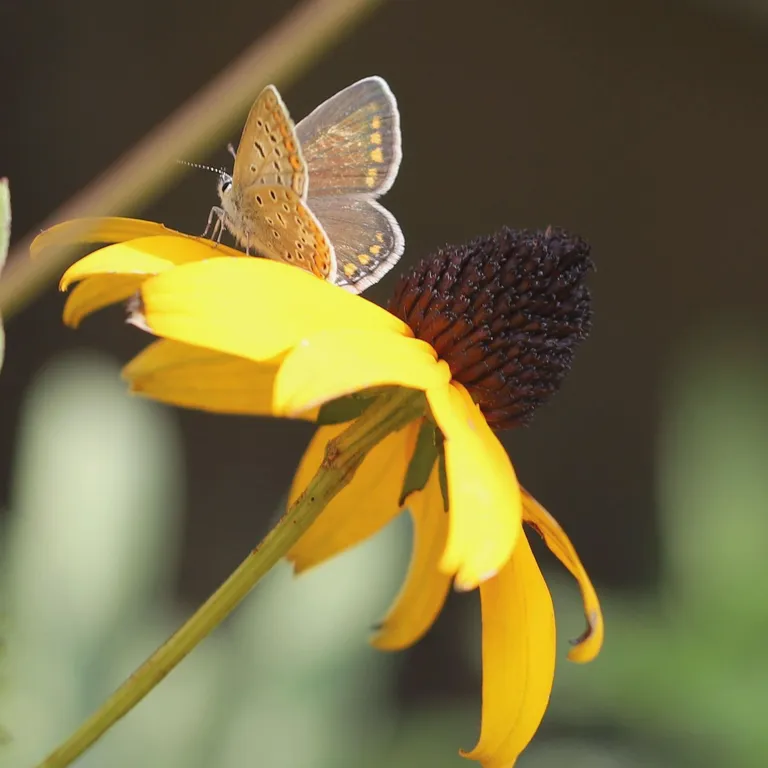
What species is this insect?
Polyommatus icarus
